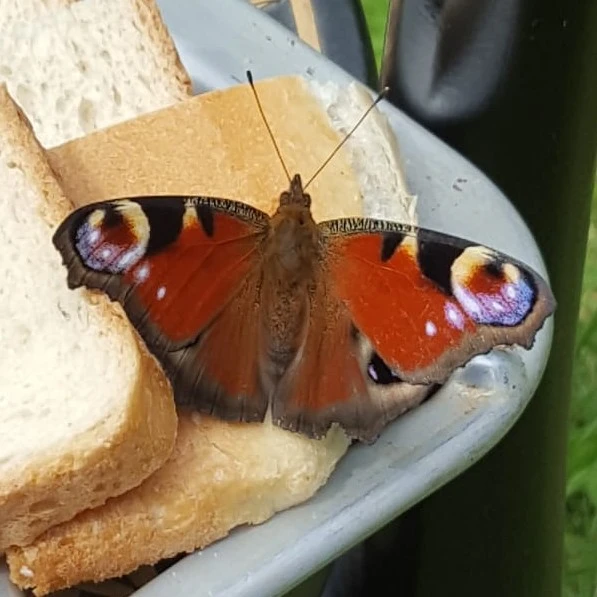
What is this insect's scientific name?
Aglais io
